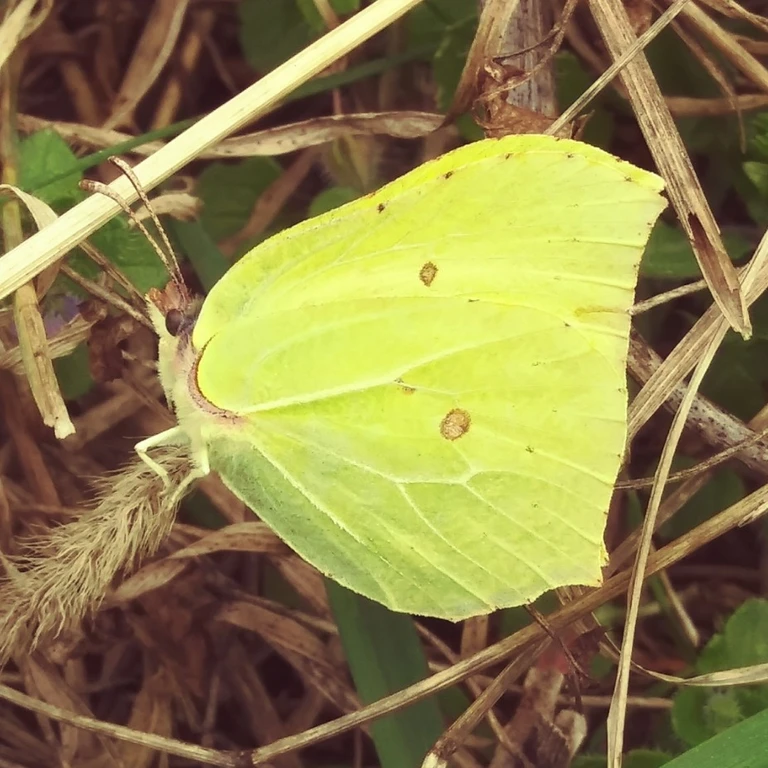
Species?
Gonepteryx rhamni
